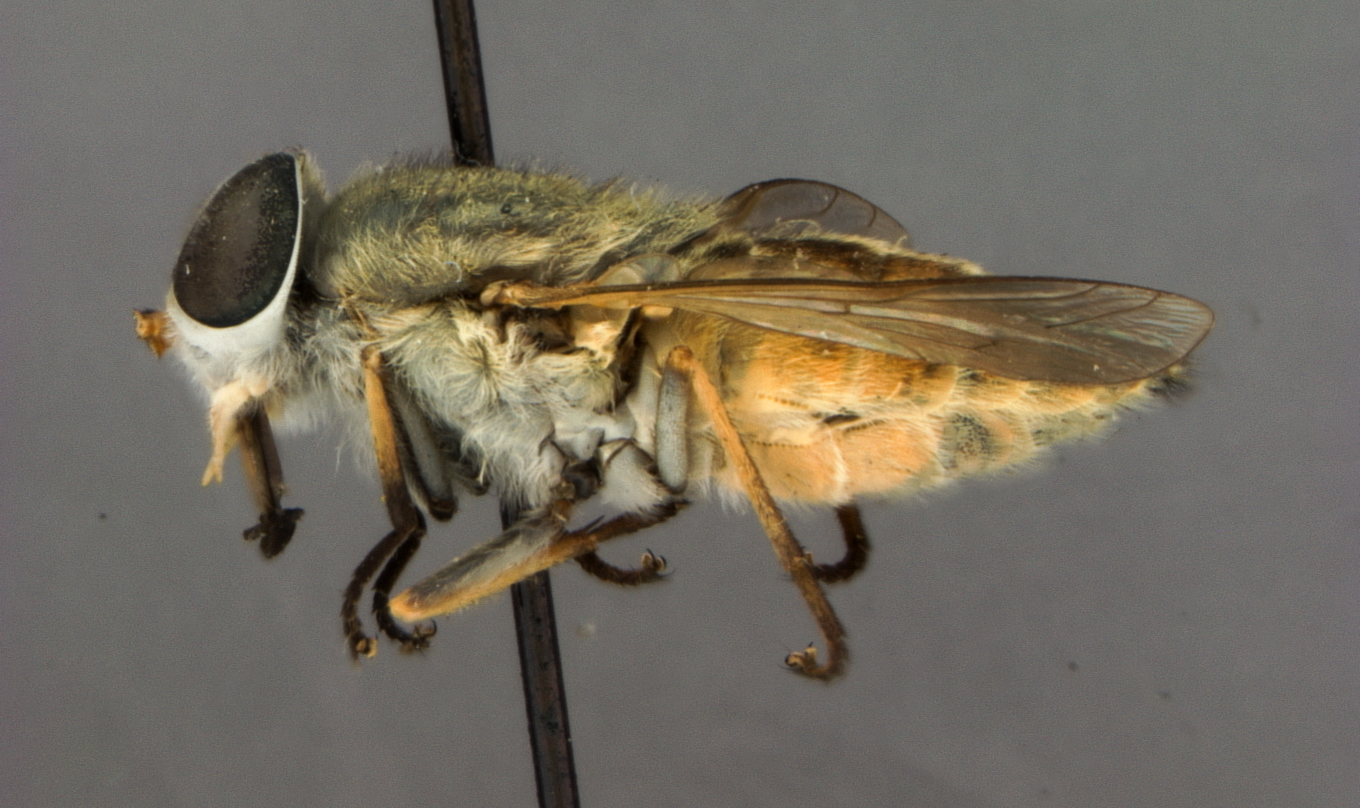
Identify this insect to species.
Tabanus bishoppi
